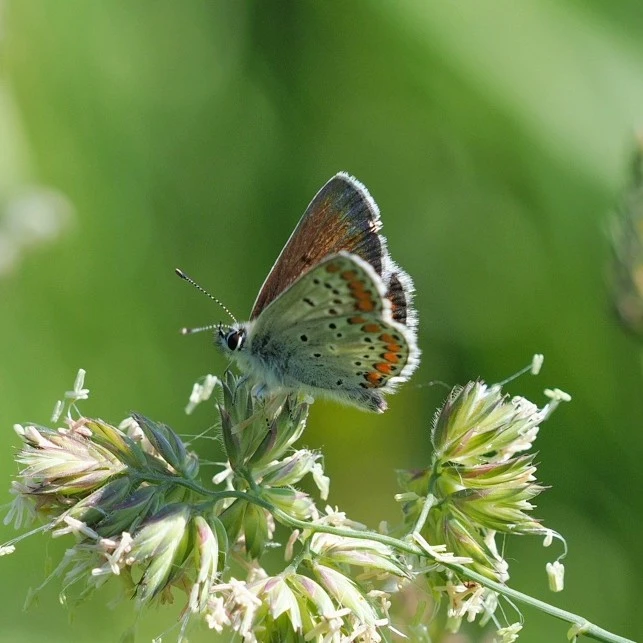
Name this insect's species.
Aricia agestis/artaxerxes
